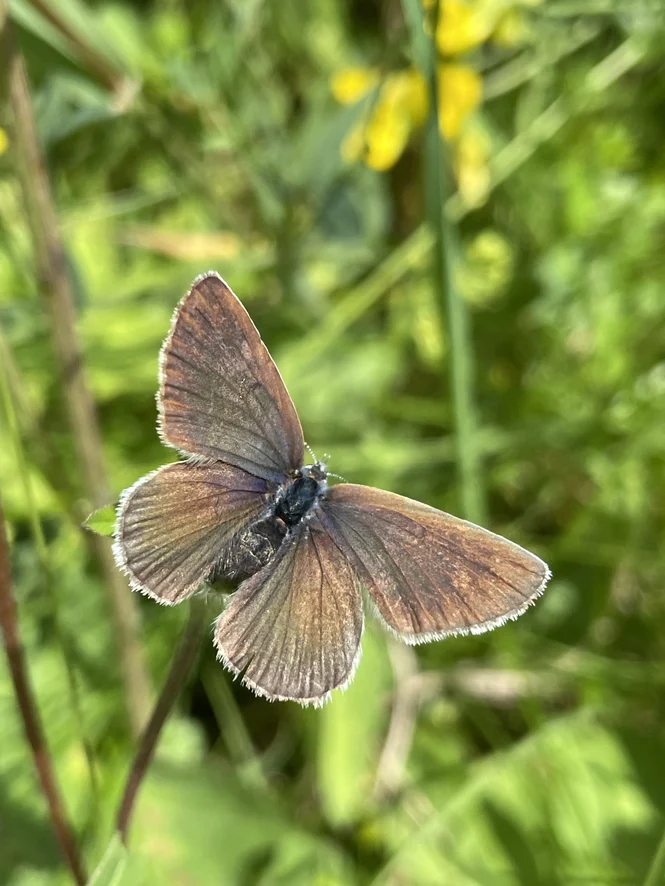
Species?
Cyaniris semiargus
